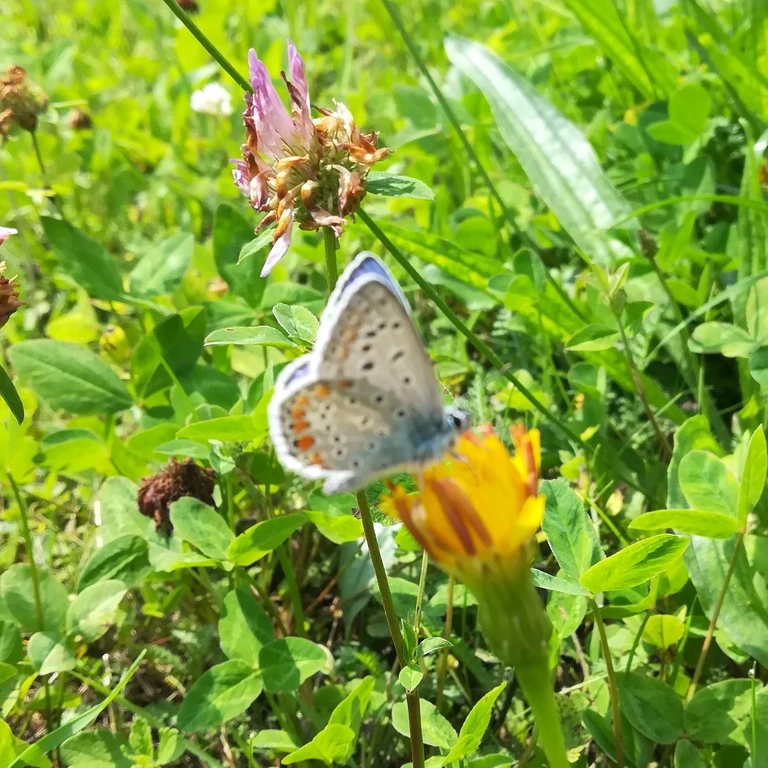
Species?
Polyommatus icarus
